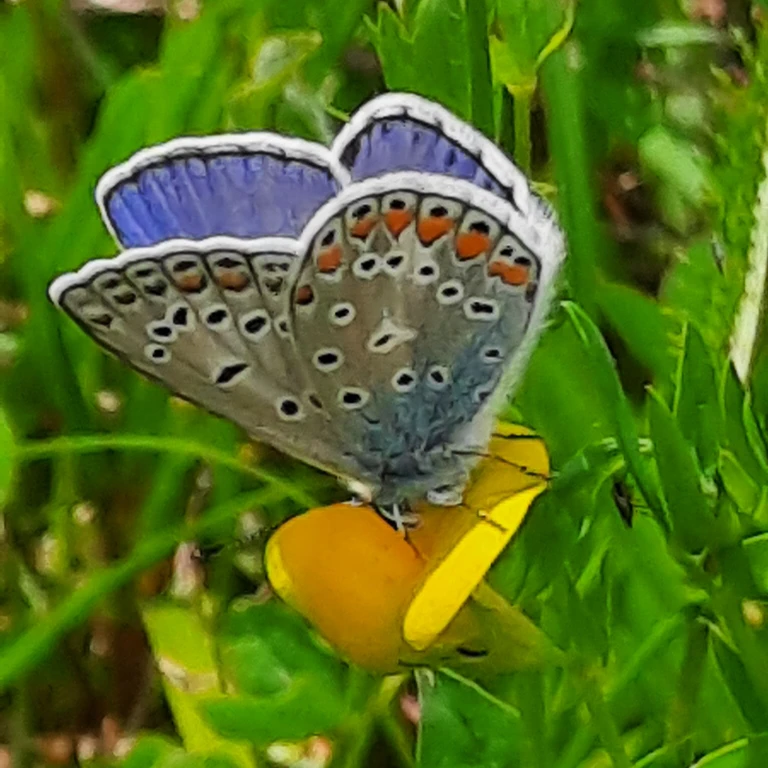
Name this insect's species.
Polyommatus icarus
